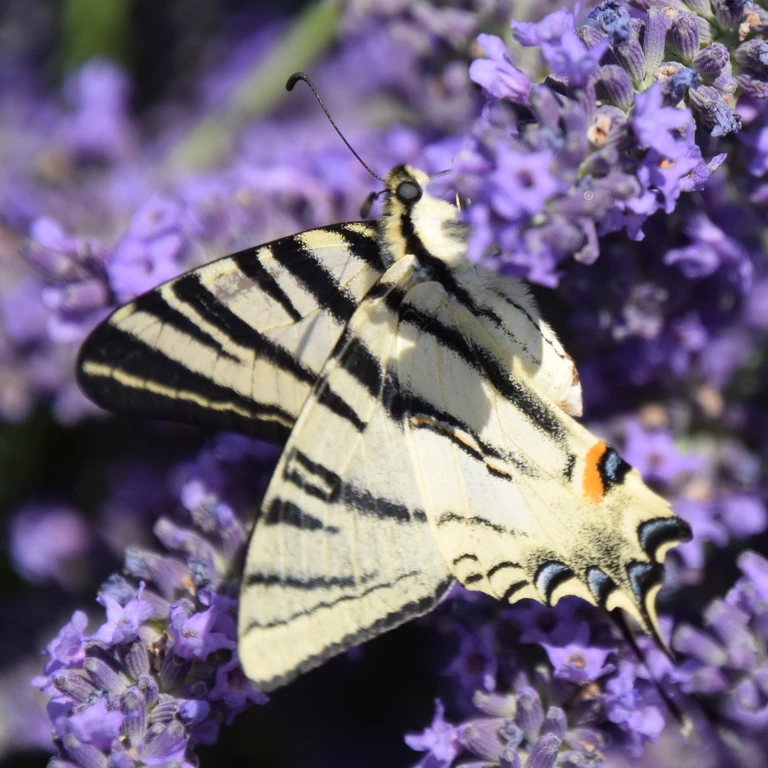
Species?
Iphiclides podalirius
